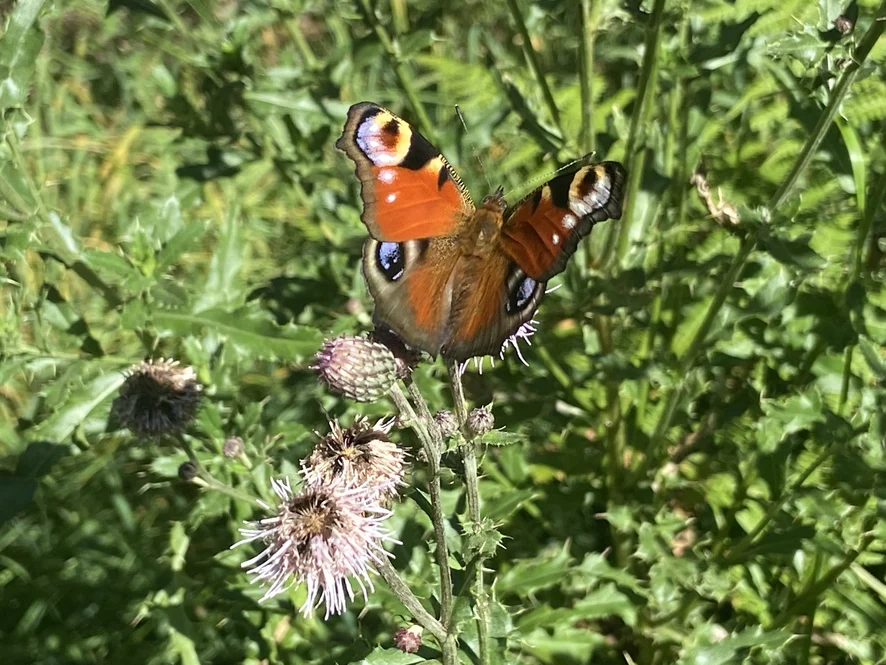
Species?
Aglais io
